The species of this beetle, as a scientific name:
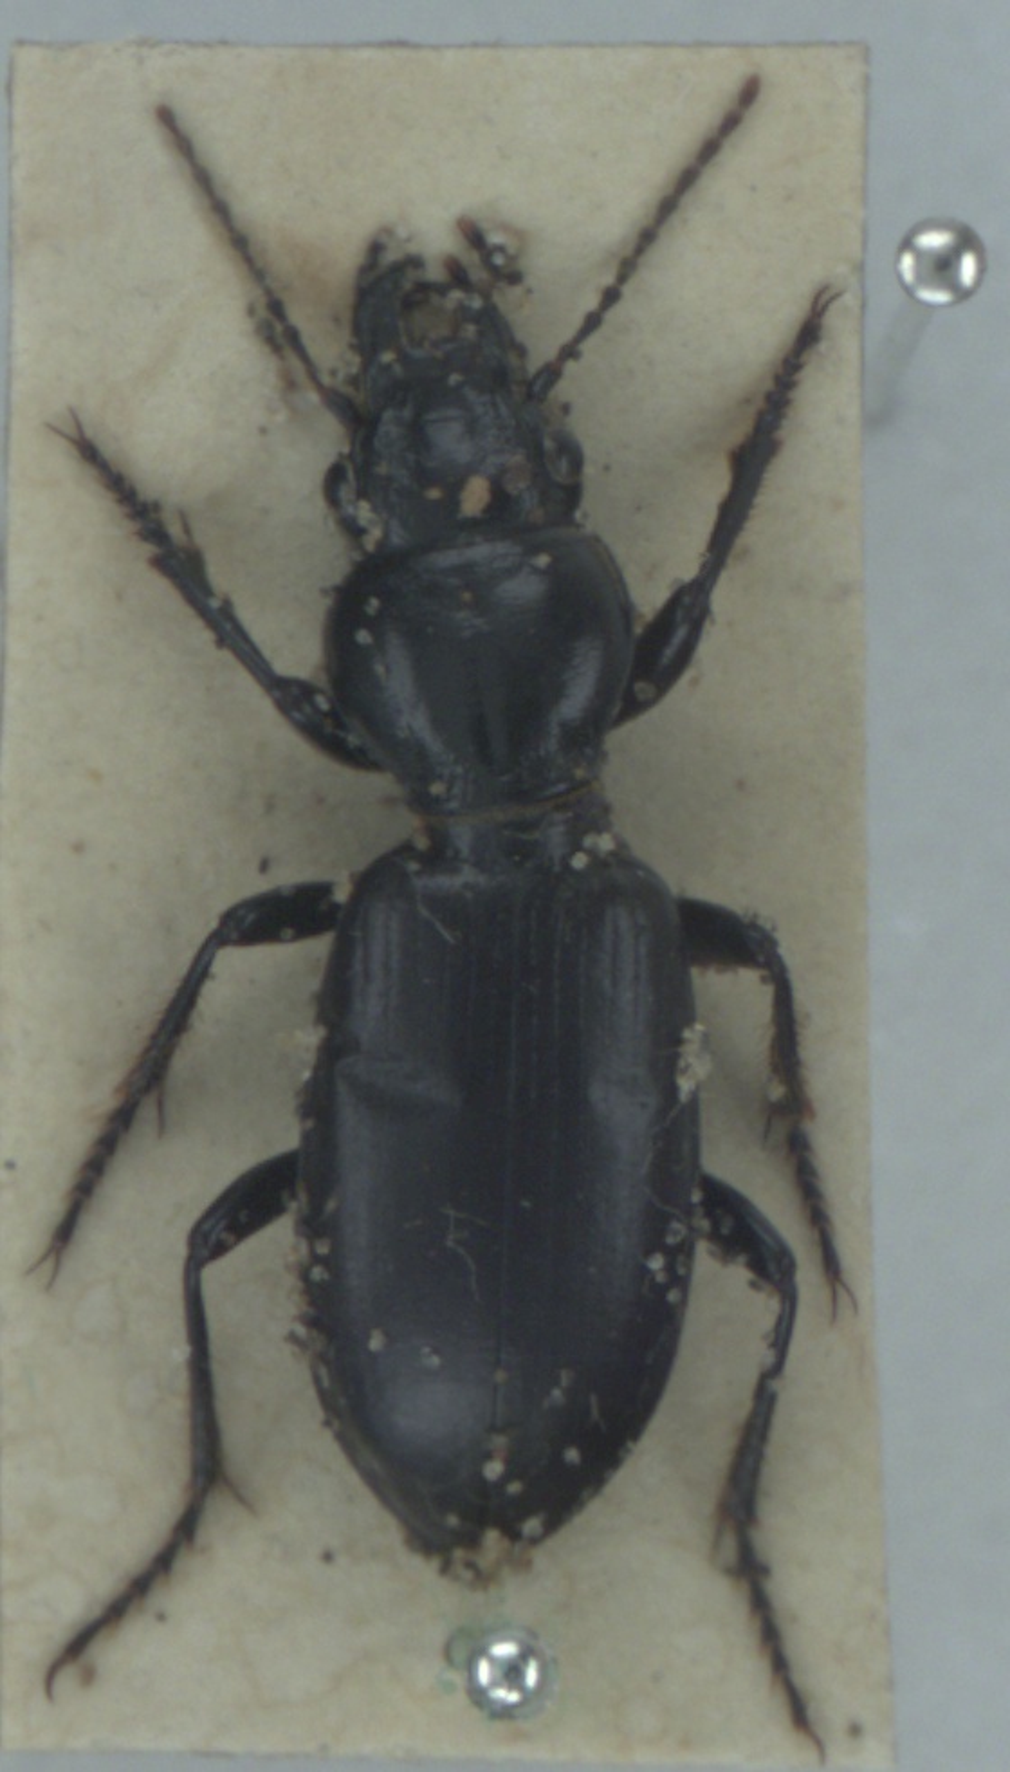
Broscus cephalotes
